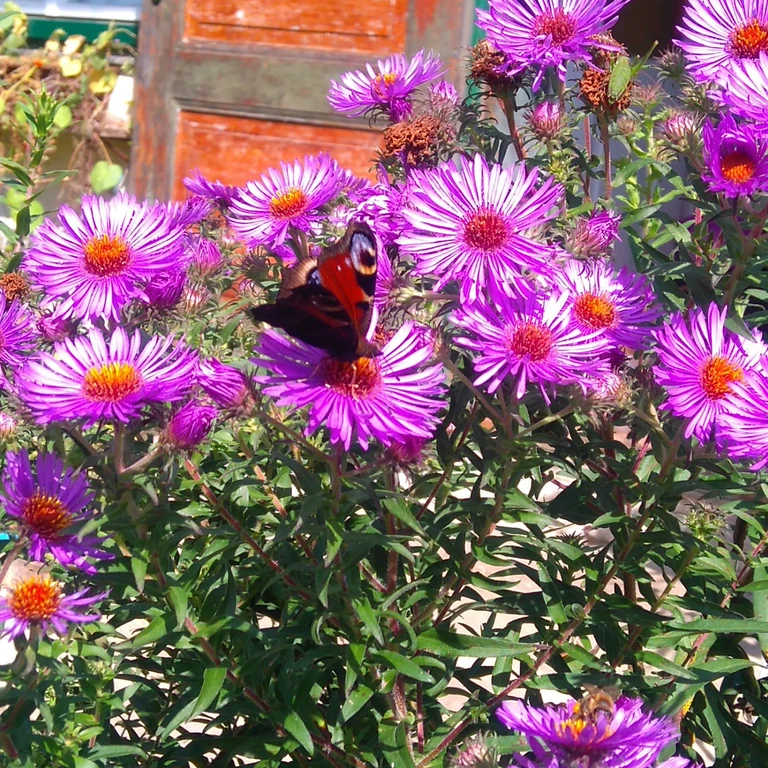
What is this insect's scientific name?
Aglais io
